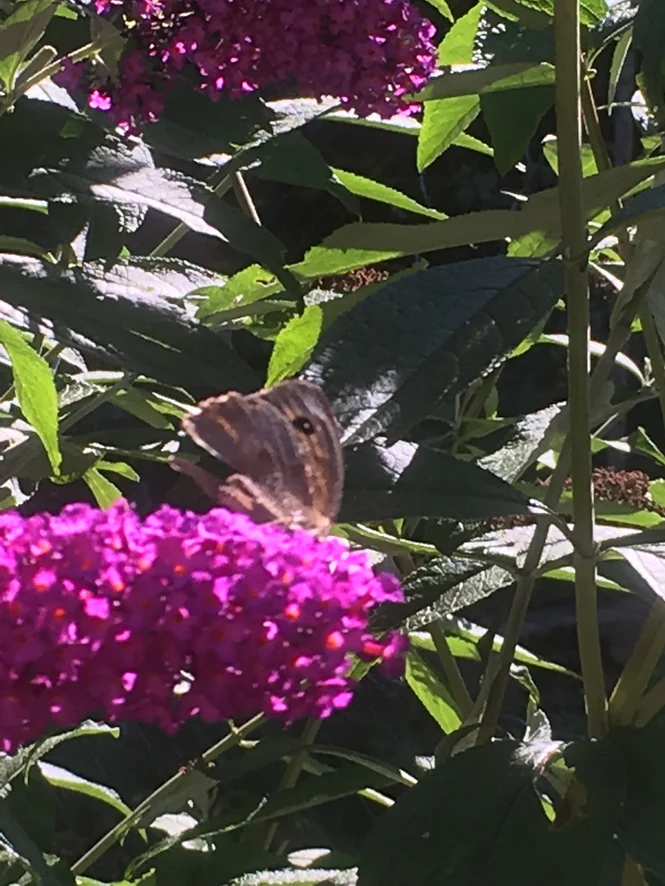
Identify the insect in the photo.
Maniola jurtina
